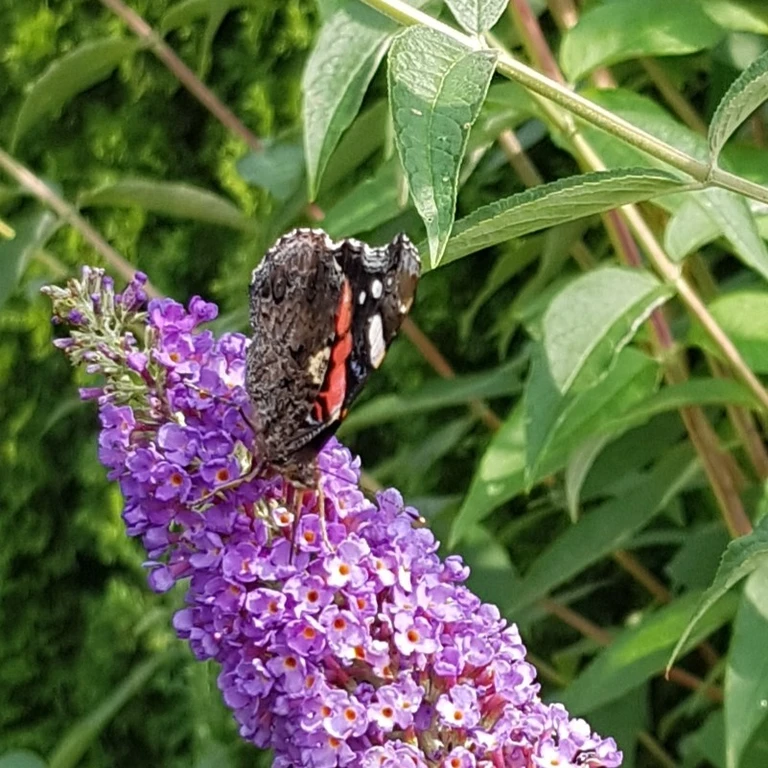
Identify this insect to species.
Vanessa atalanta
